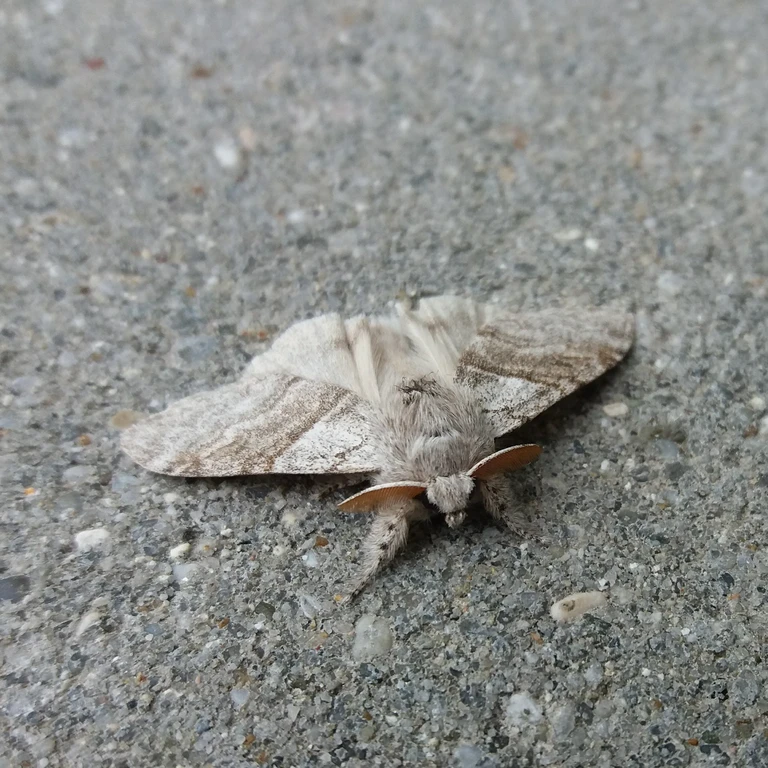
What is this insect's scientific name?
Calliteara pudibunda
